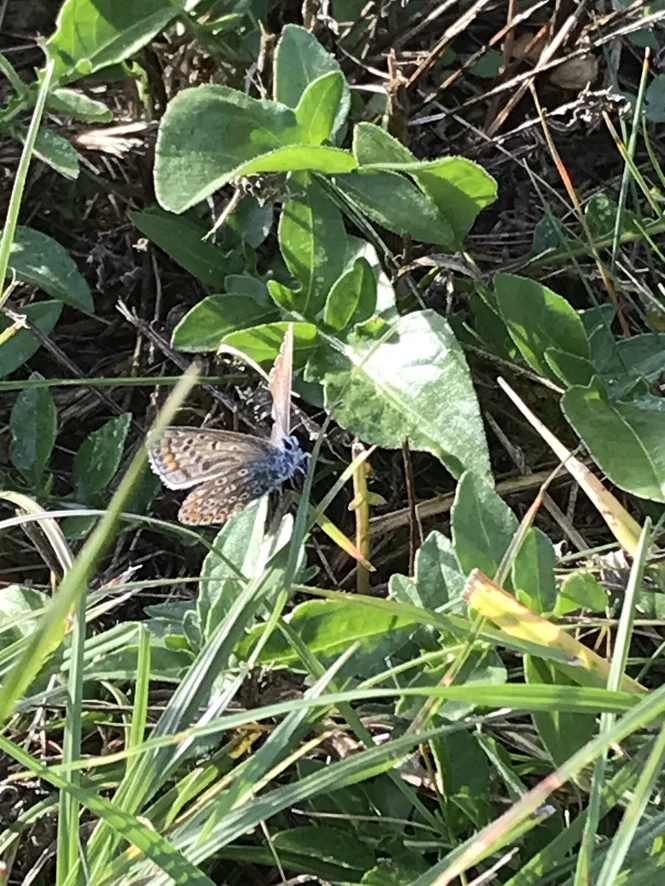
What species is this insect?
Polyommatus icarus
